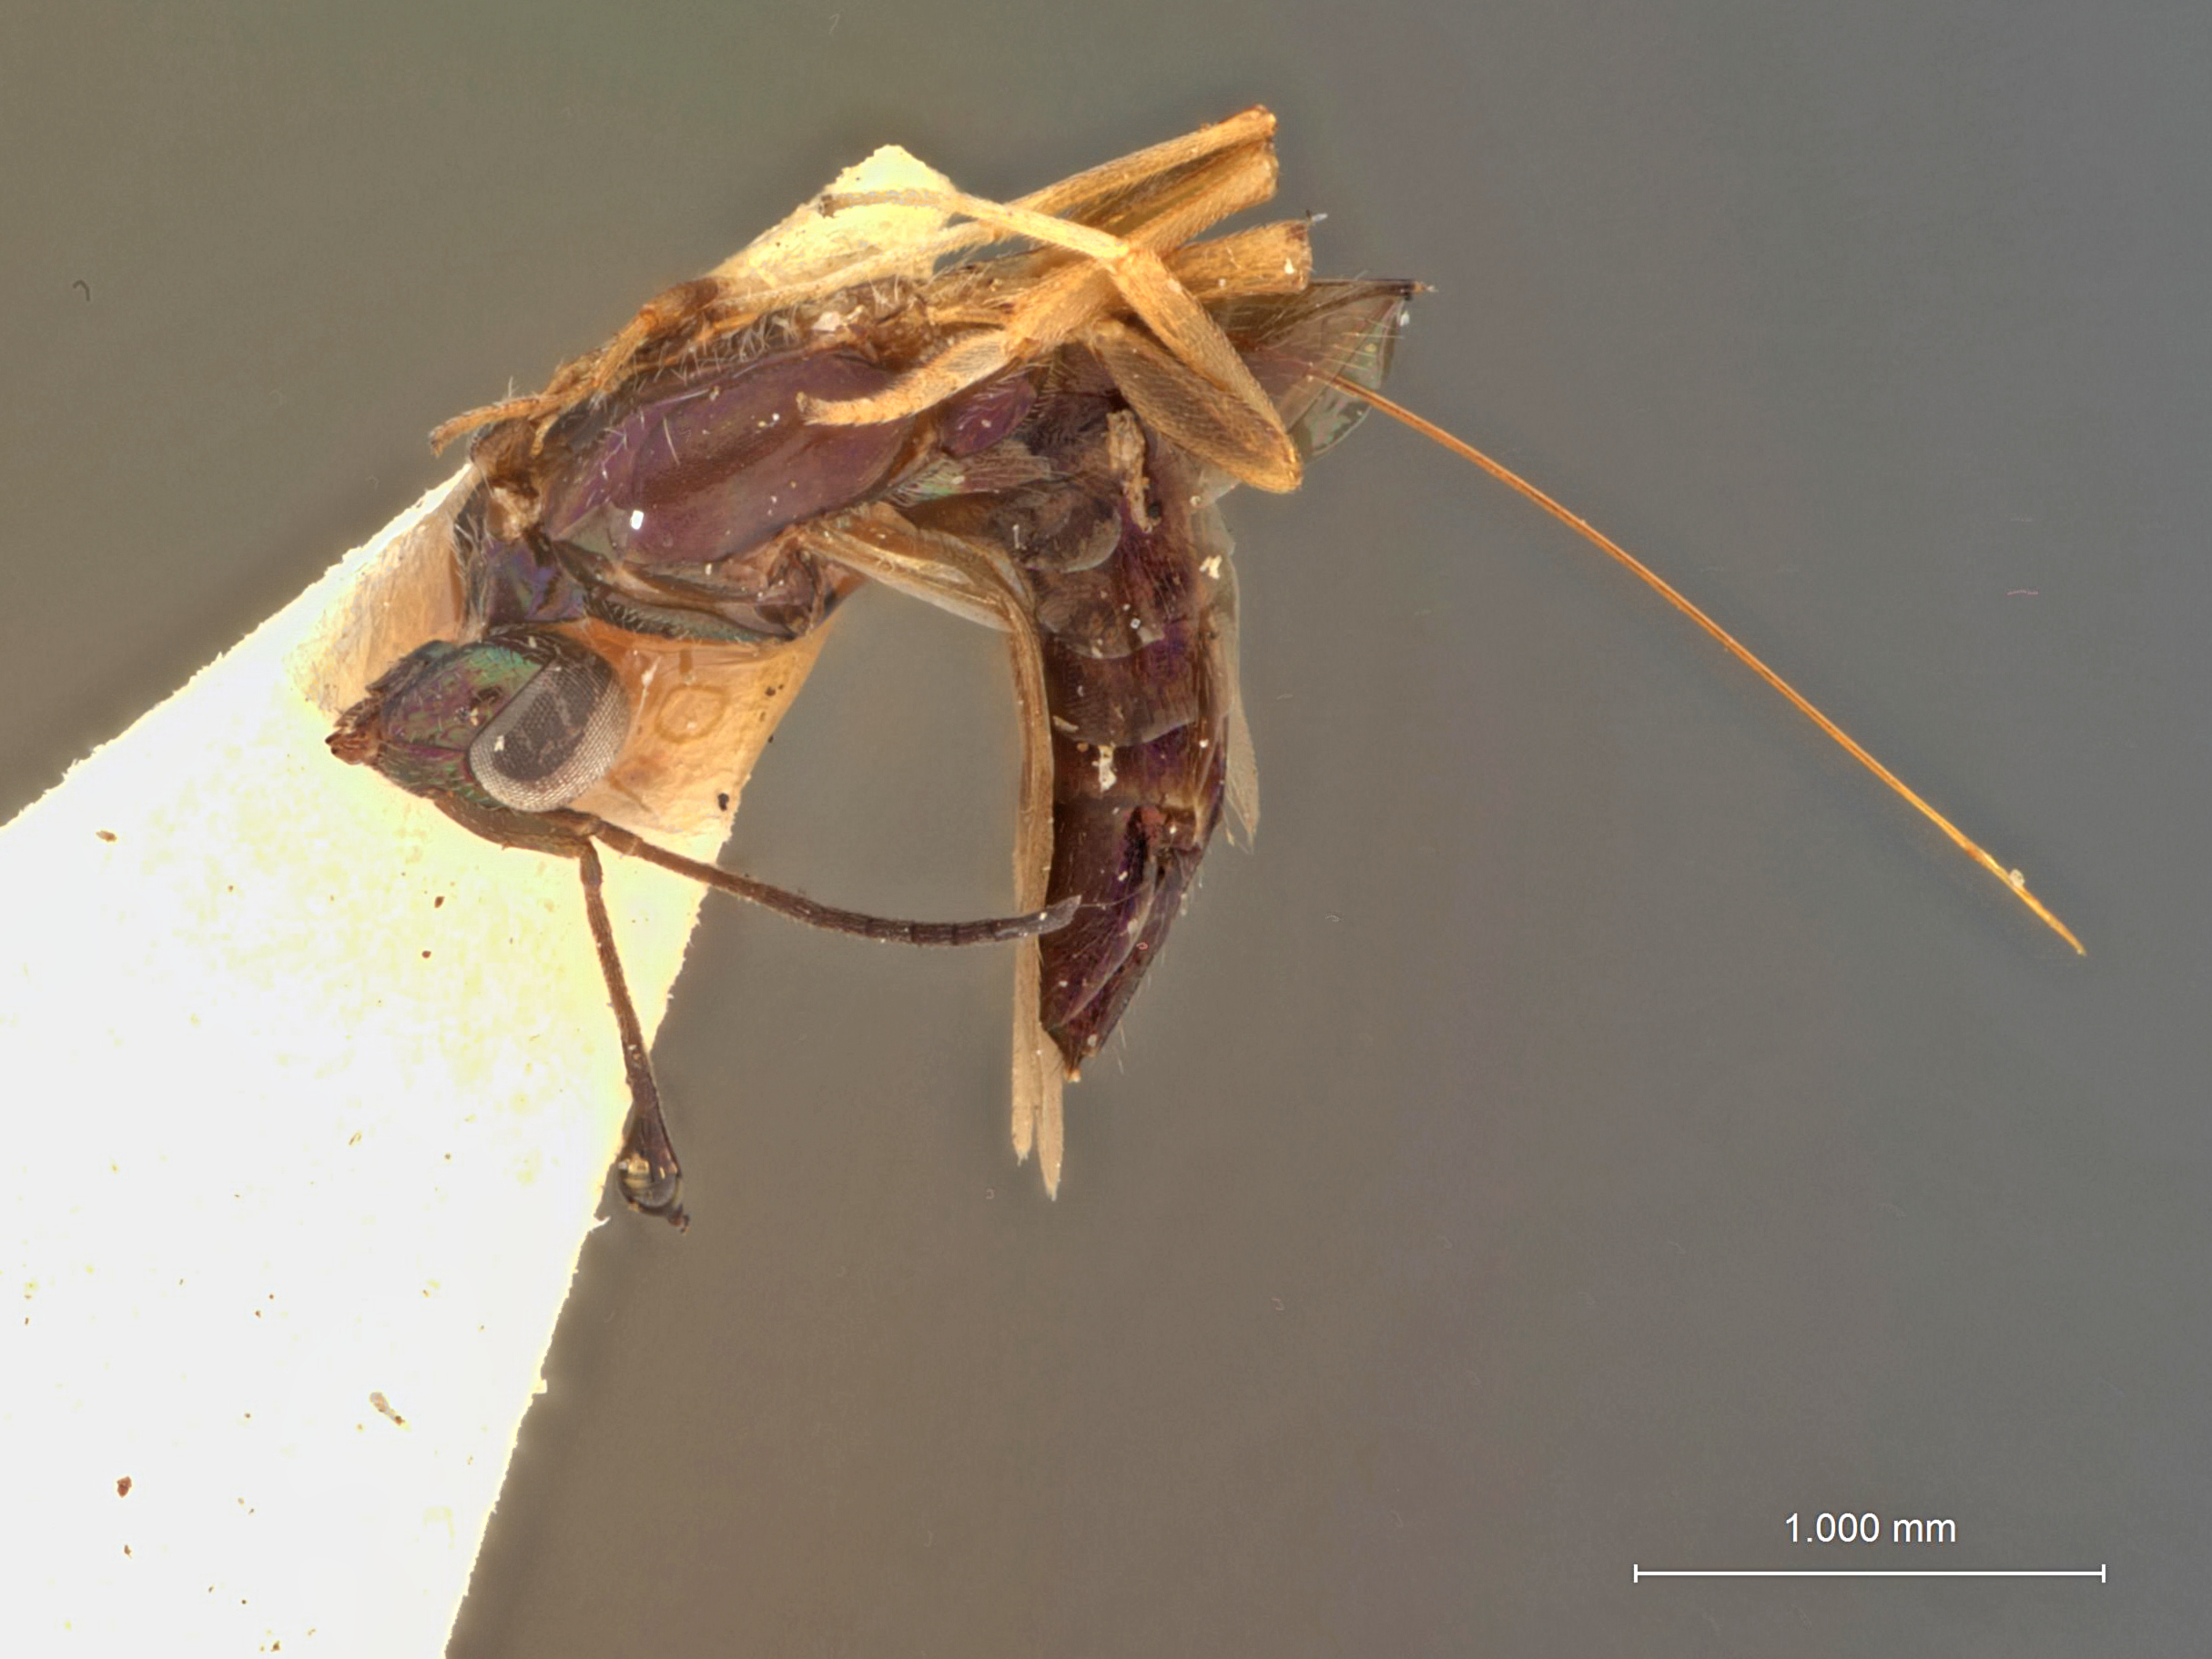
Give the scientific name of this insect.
Eupelmus viridiceps
